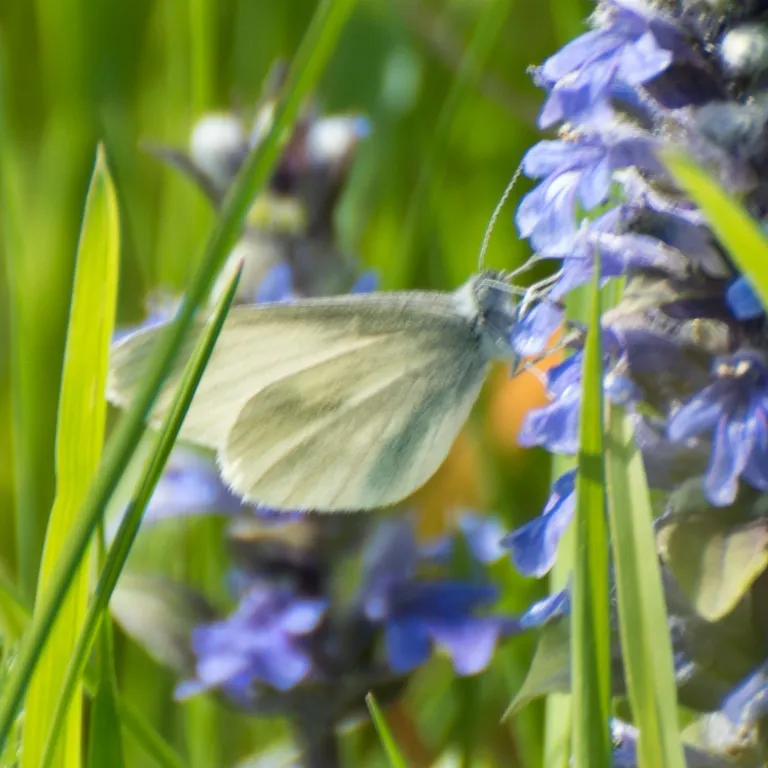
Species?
Leptidea sinapis/juvernica
